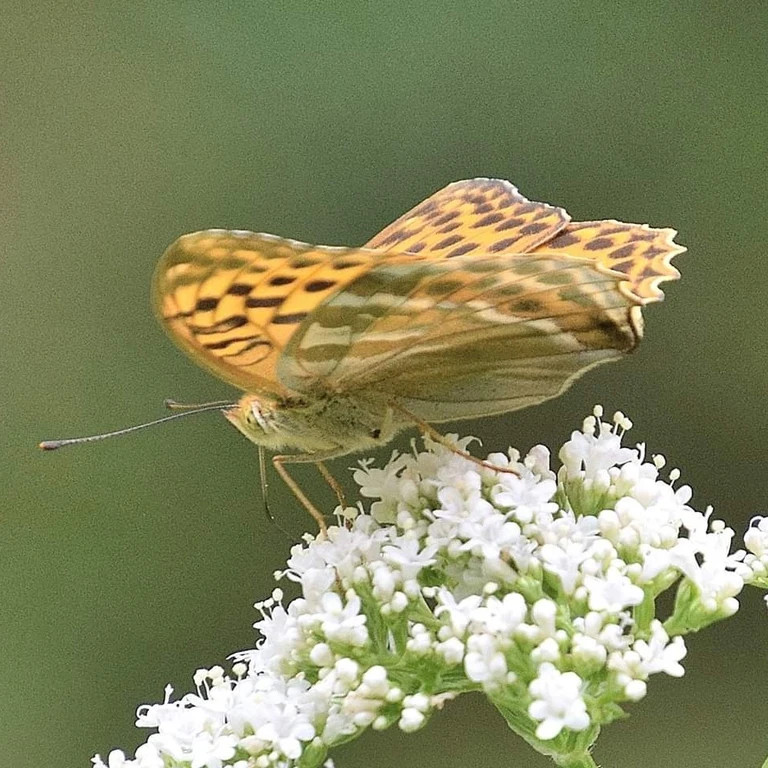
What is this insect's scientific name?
Argynnis paphia
